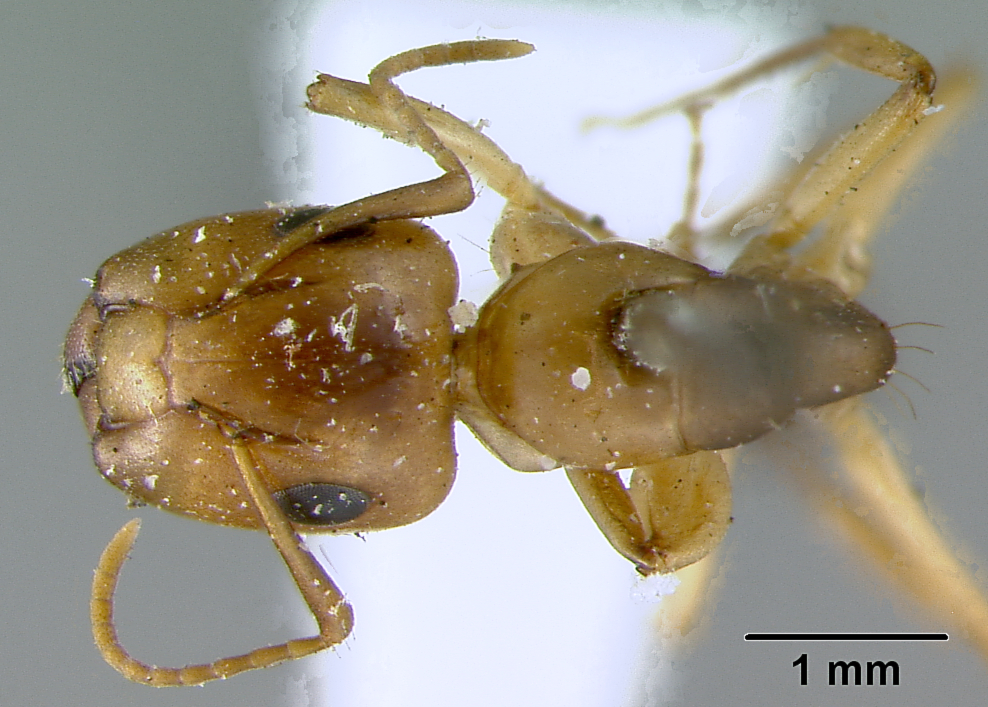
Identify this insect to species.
Camponotus macilentus
